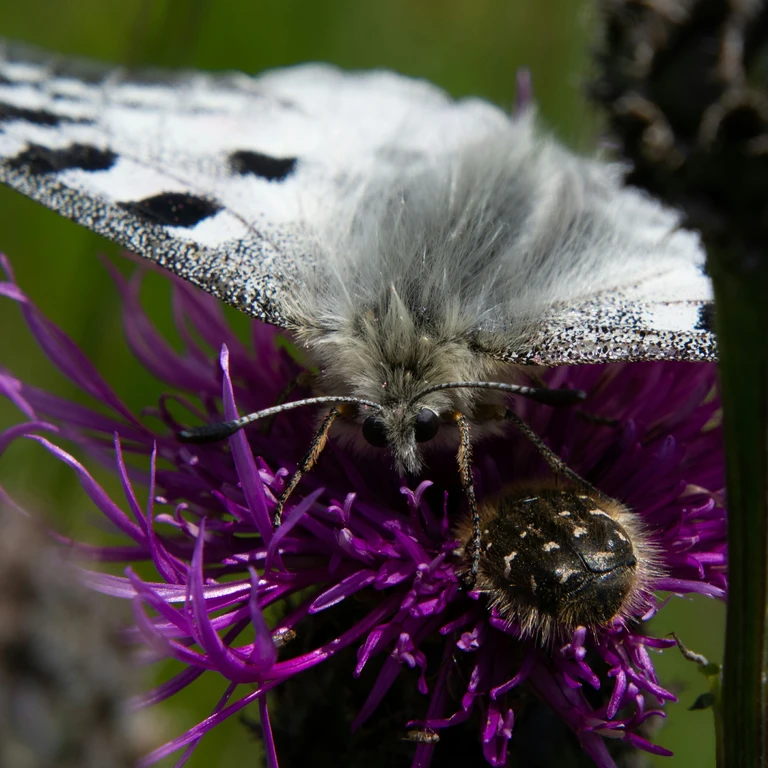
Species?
Parnassius apollo
